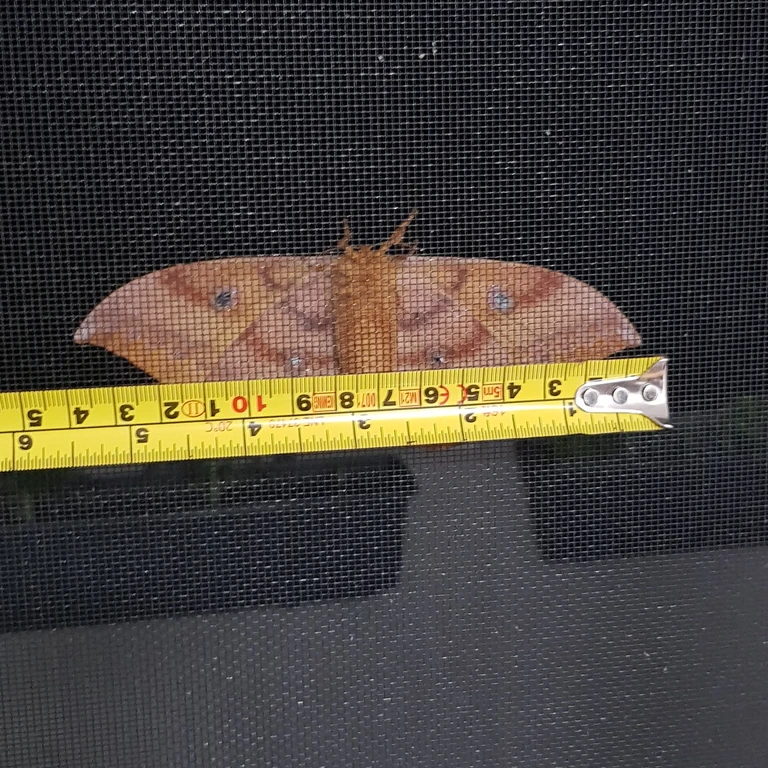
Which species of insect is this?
Antheraea yamamai
